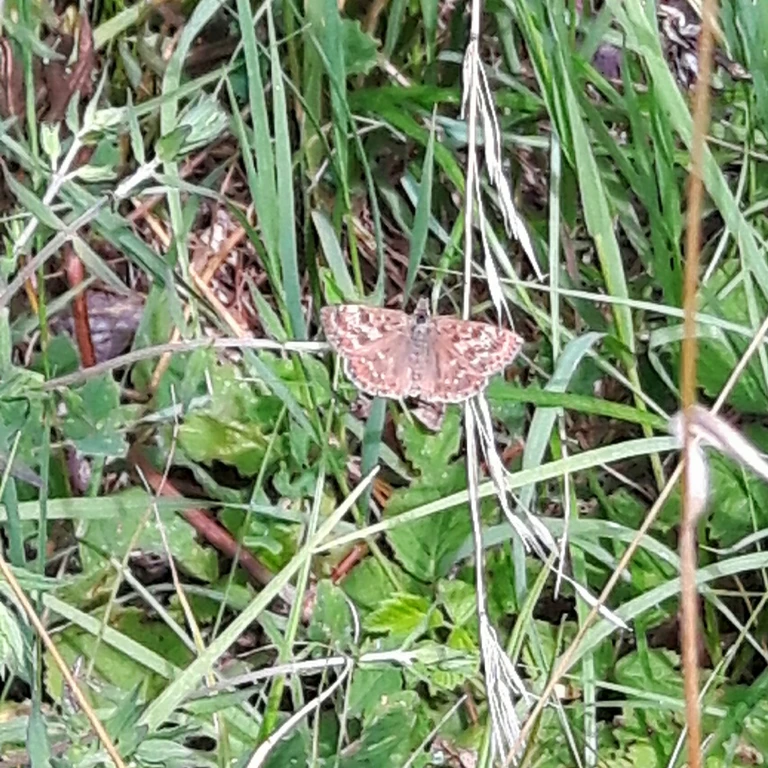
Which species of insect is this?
Erynnis tages
